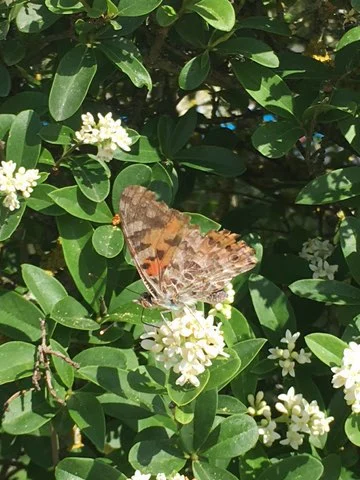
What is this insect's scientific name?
Vanessa cardui
